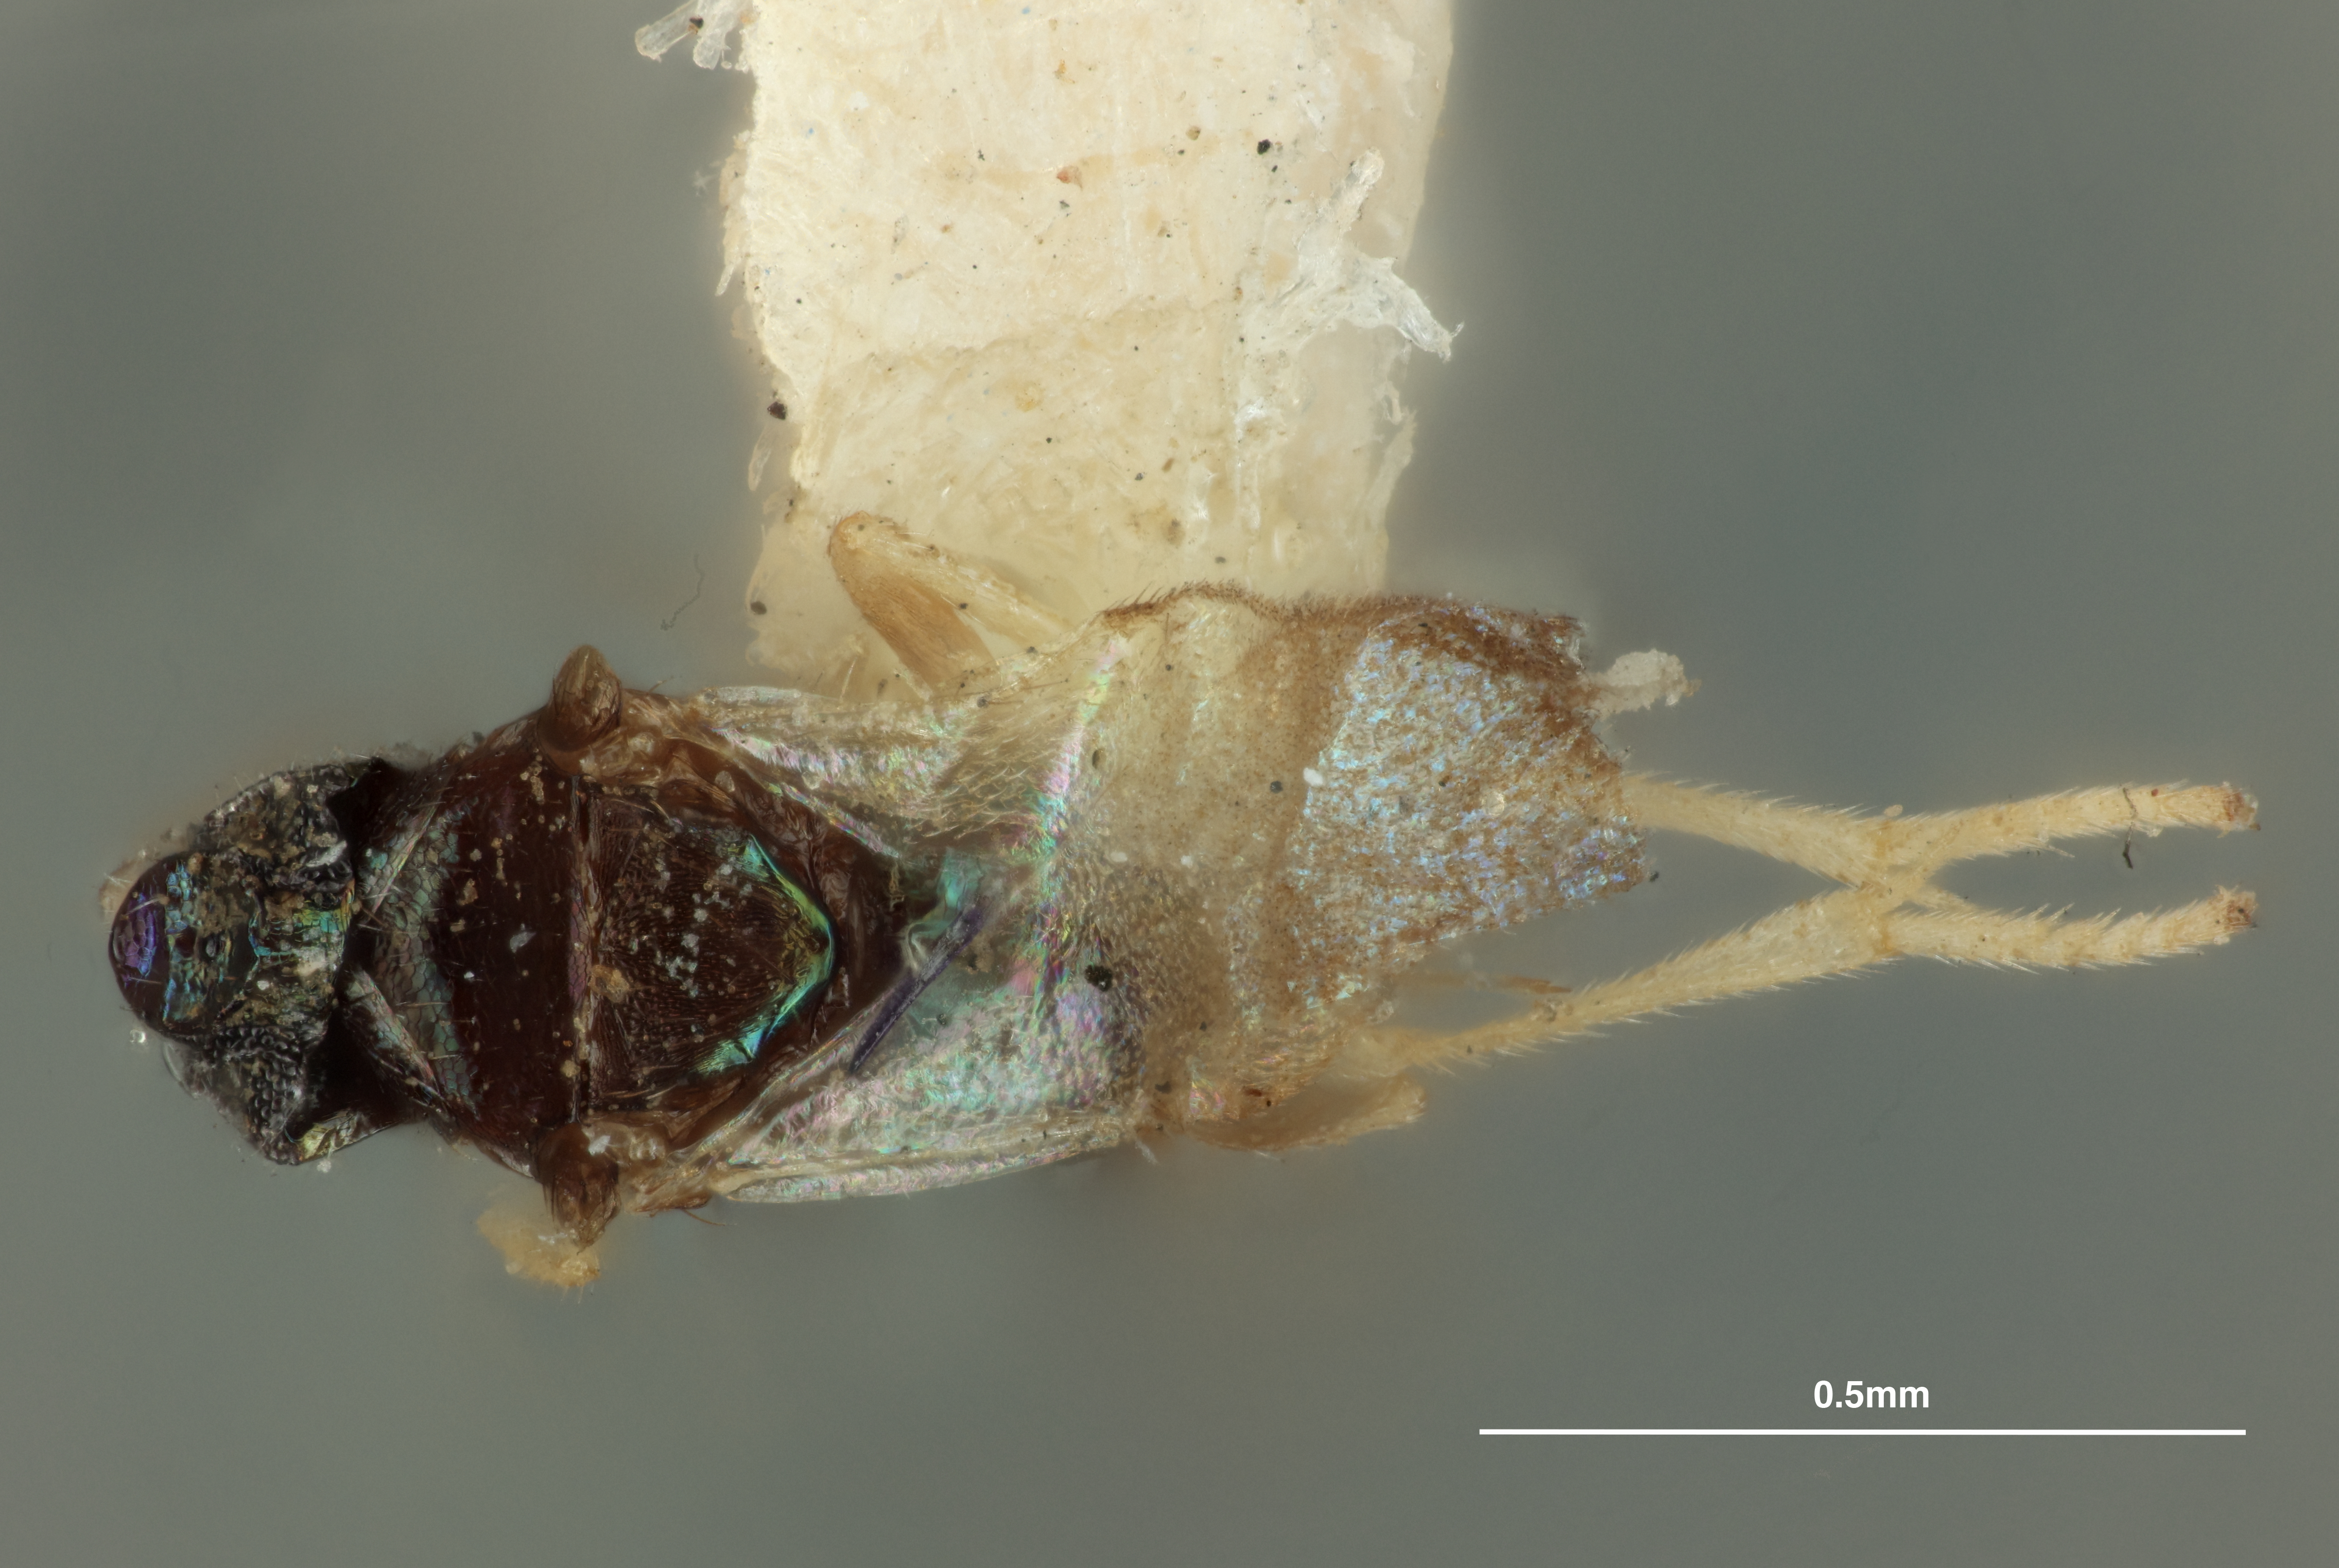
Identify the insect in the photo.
Encyrtus chionaspidis
